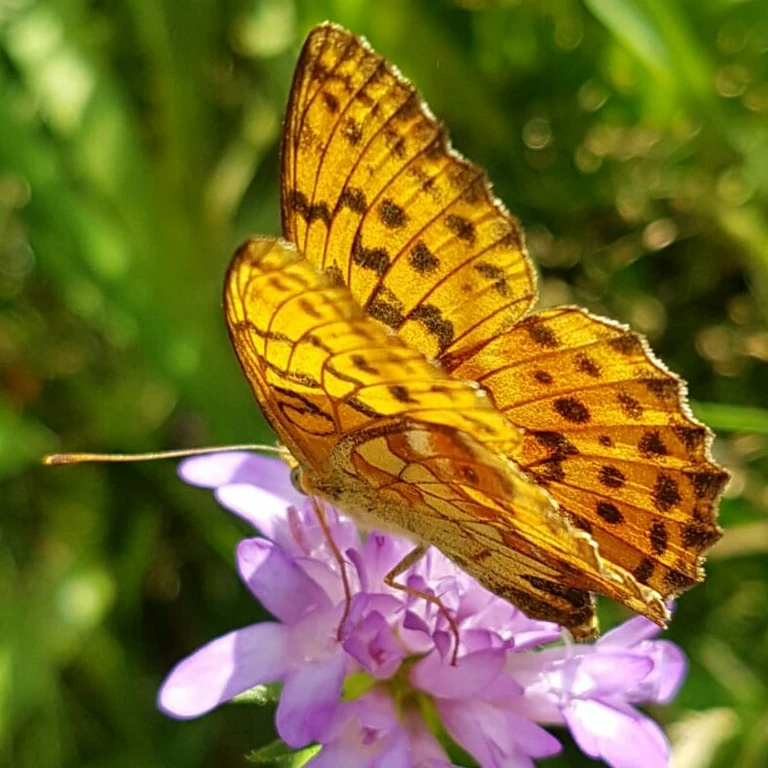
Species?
Brenthis daphne
